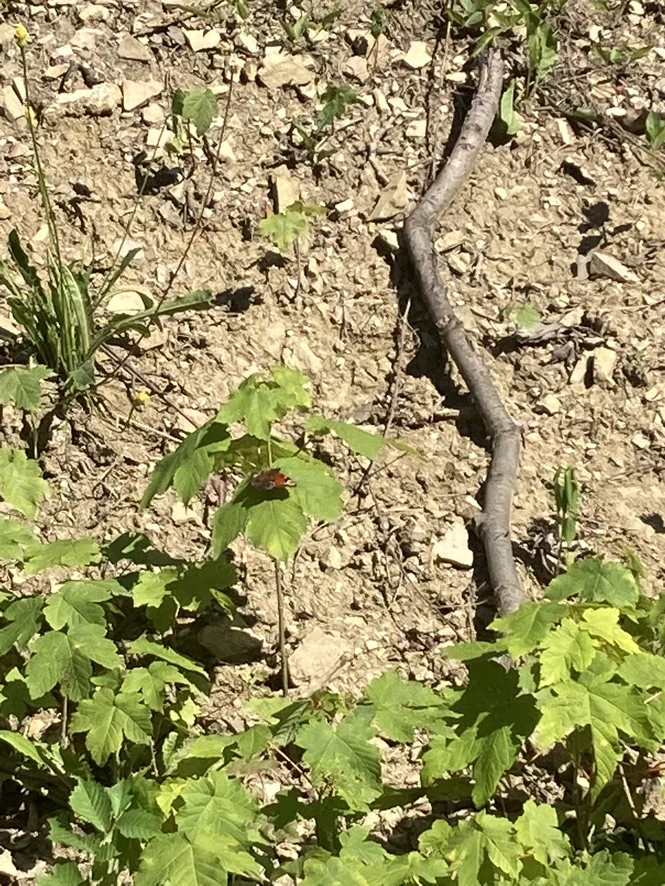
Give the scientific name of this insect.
Aglais io
